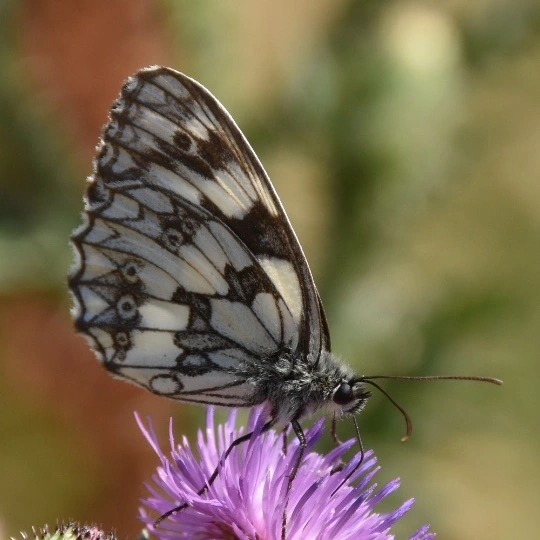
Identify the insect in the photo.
Melanargia galathea
